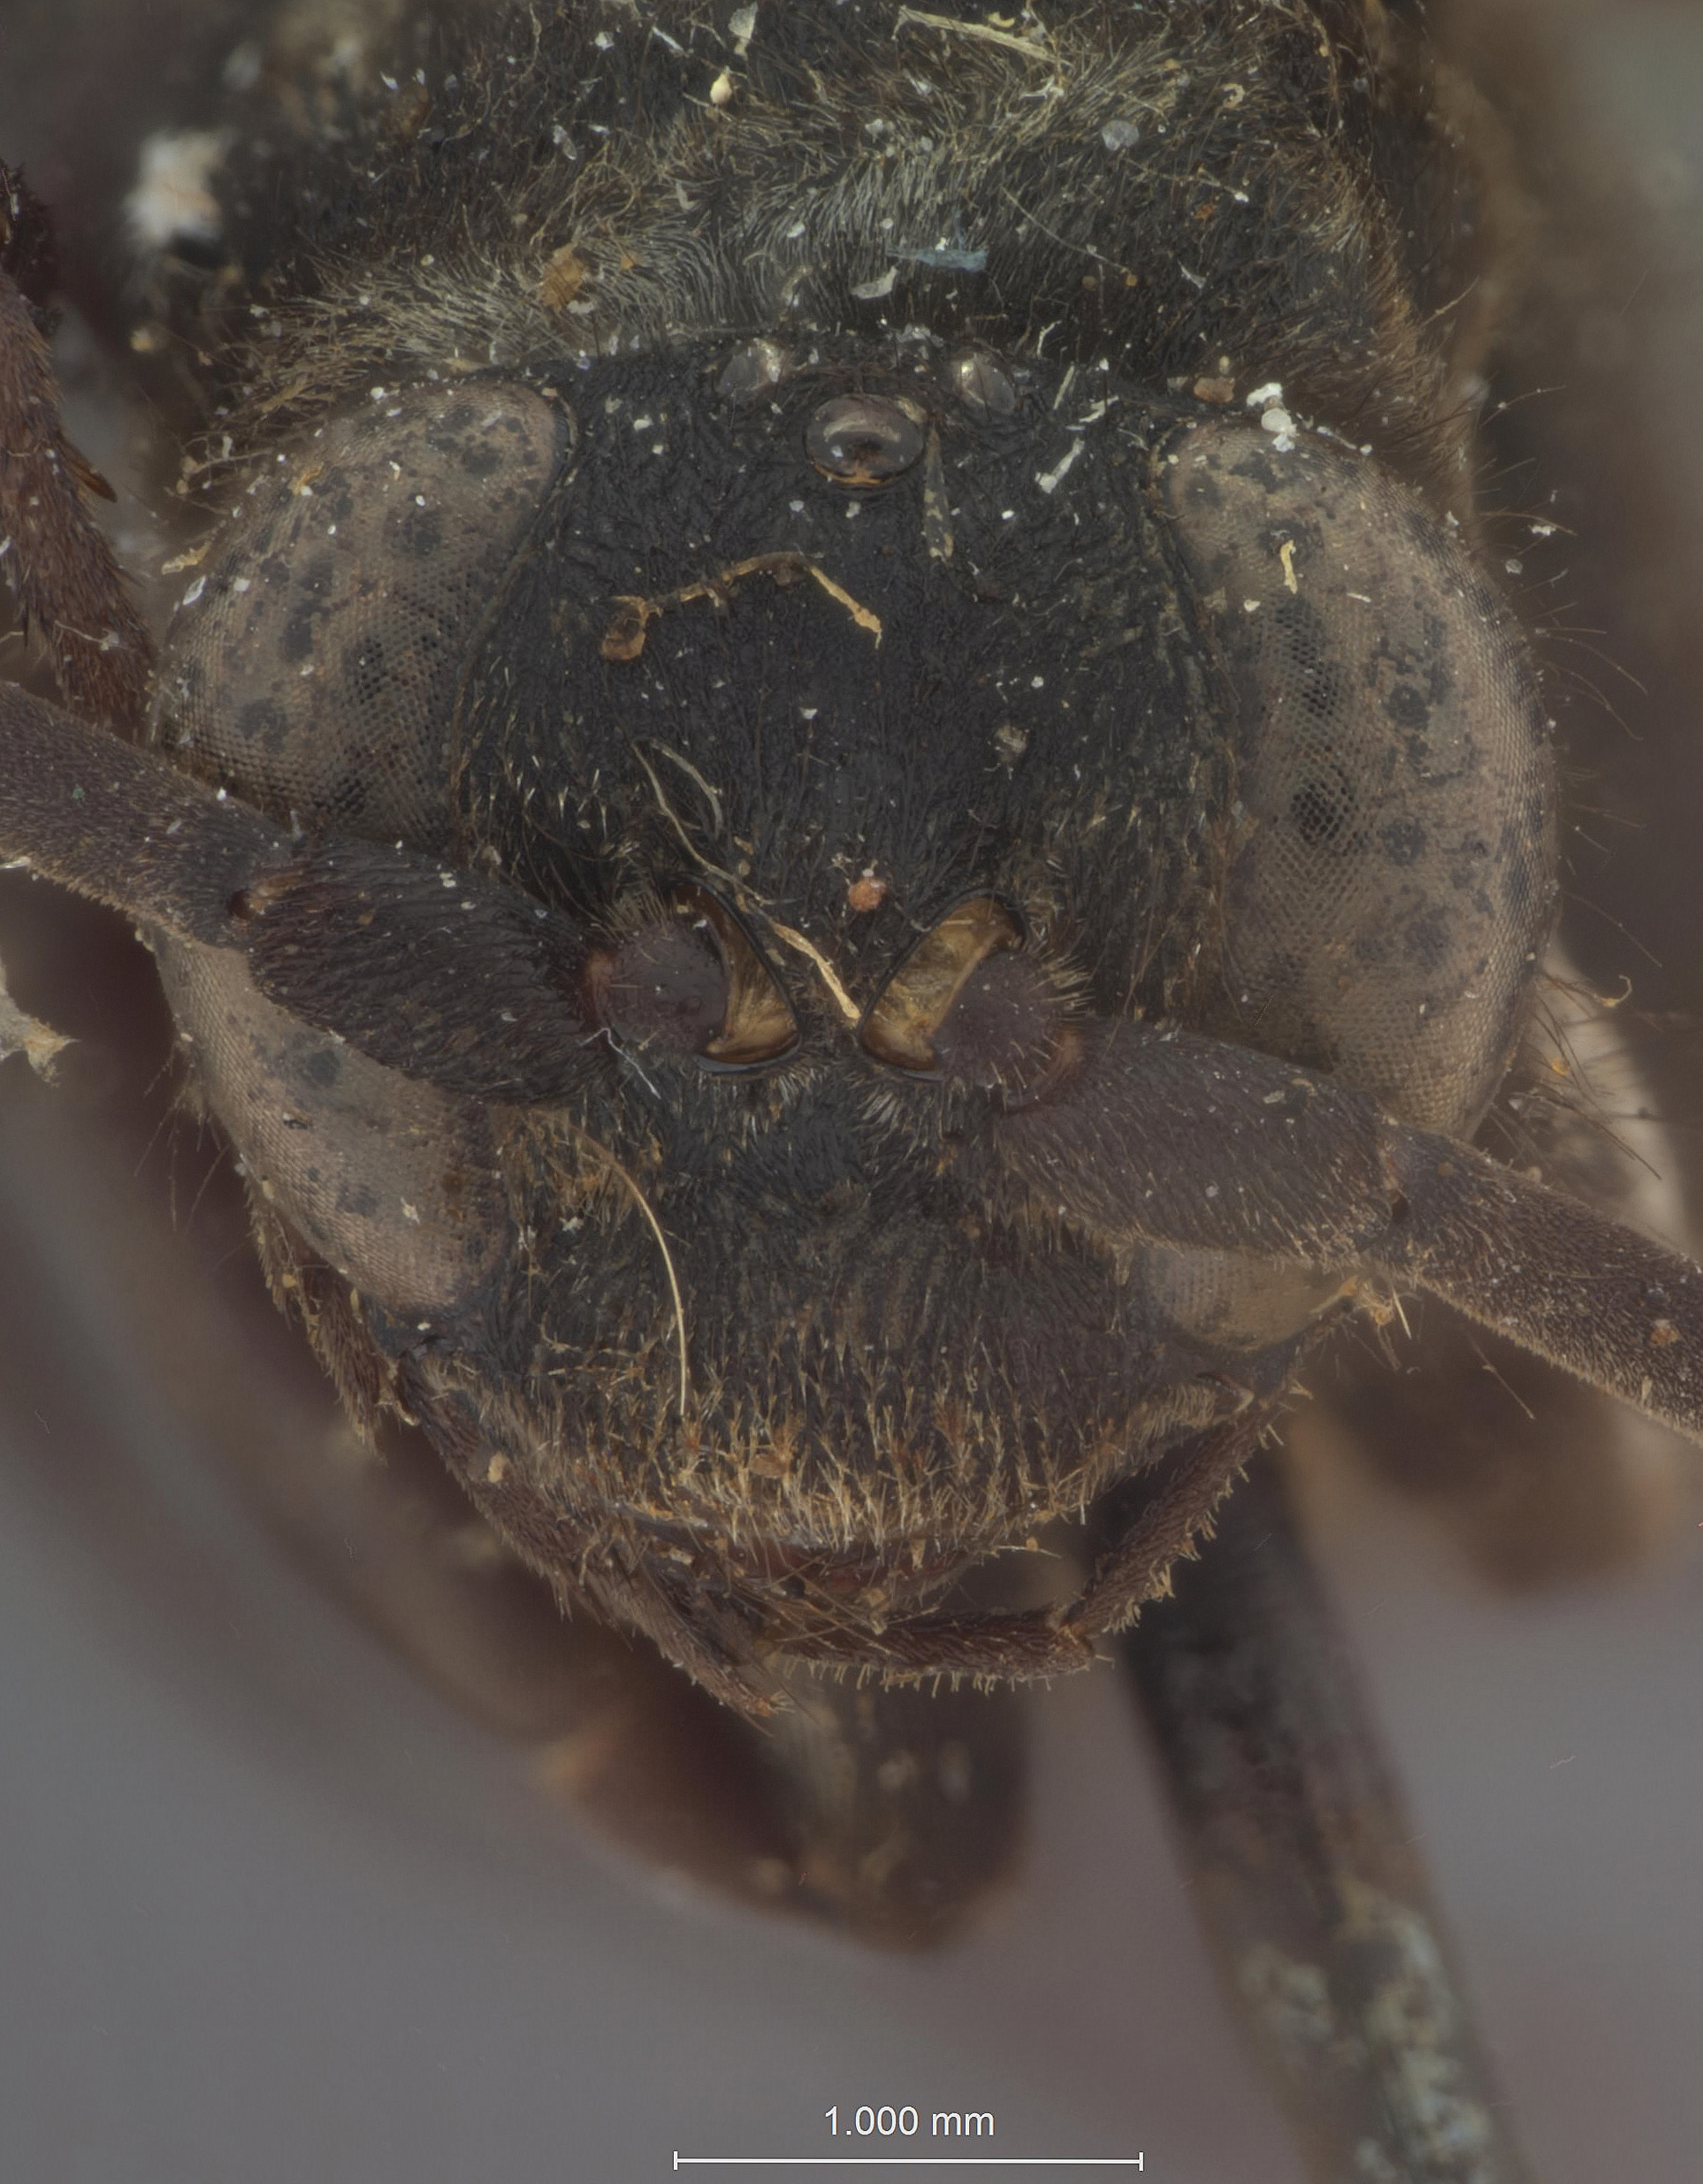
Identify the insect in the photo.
Ageniopsis abnormis
